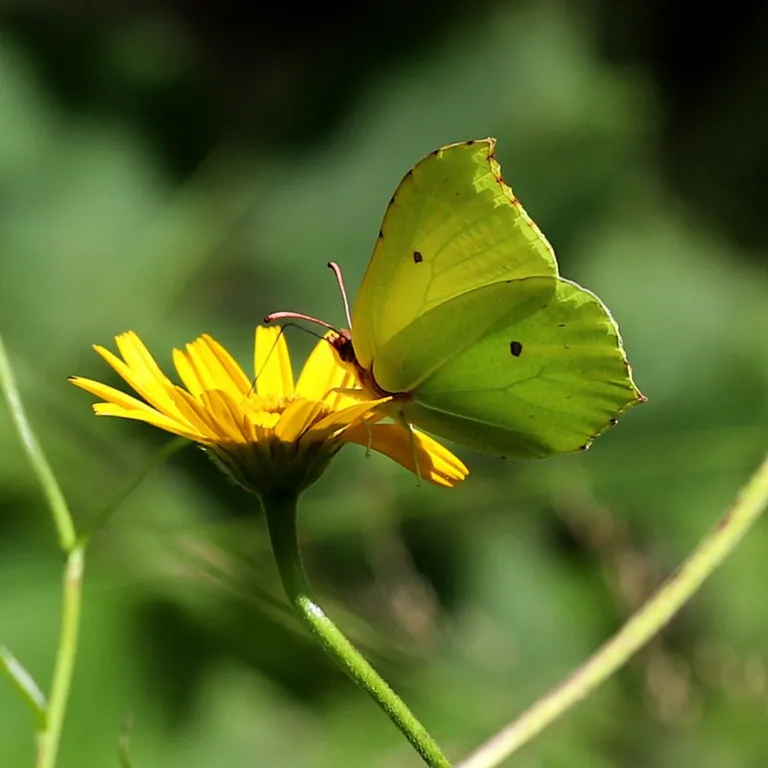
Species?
Gonepteryx rhamni
